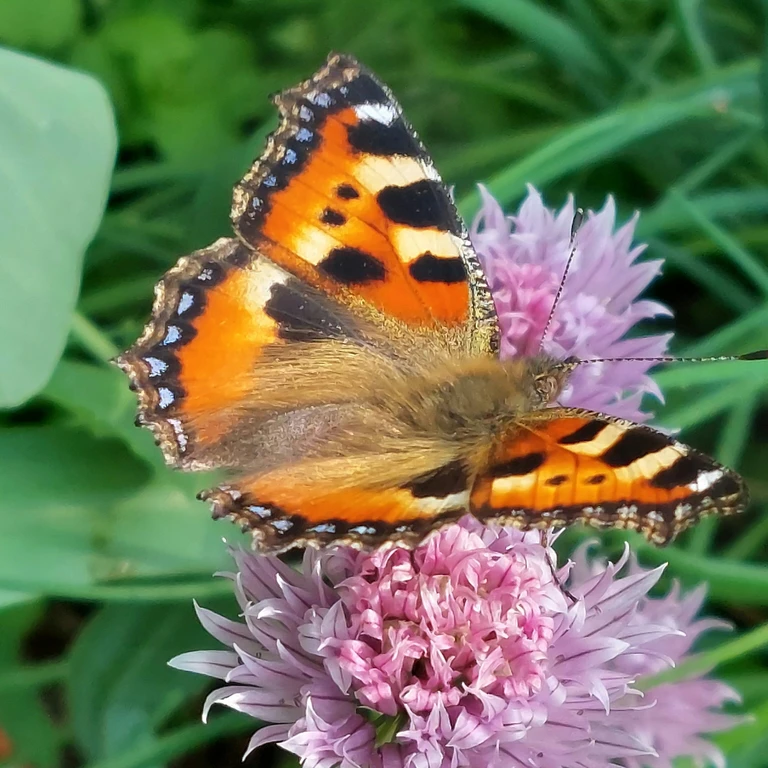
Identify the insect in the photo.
Aglais urticae
